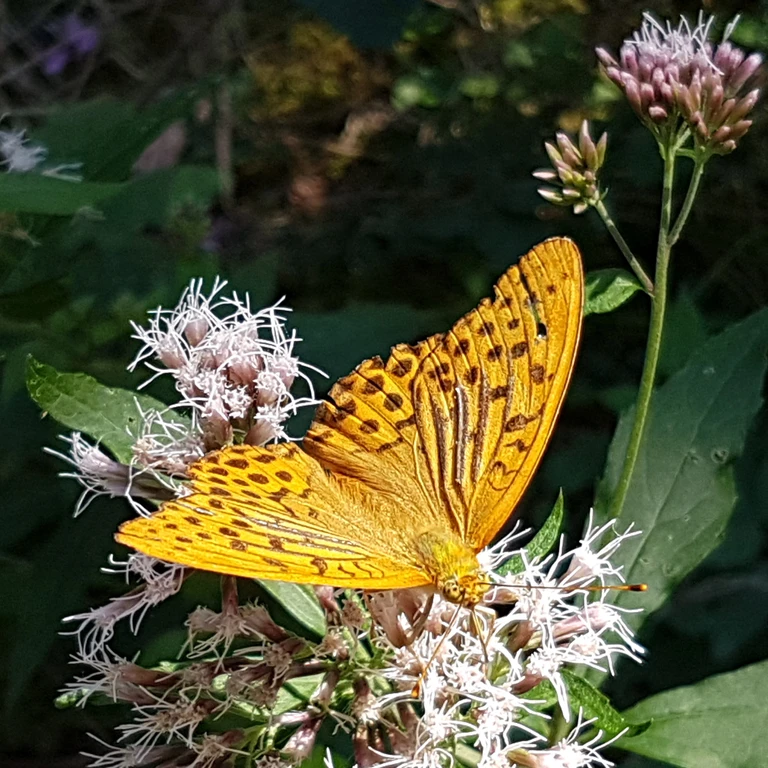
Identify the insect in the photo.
Argynnis paphia
